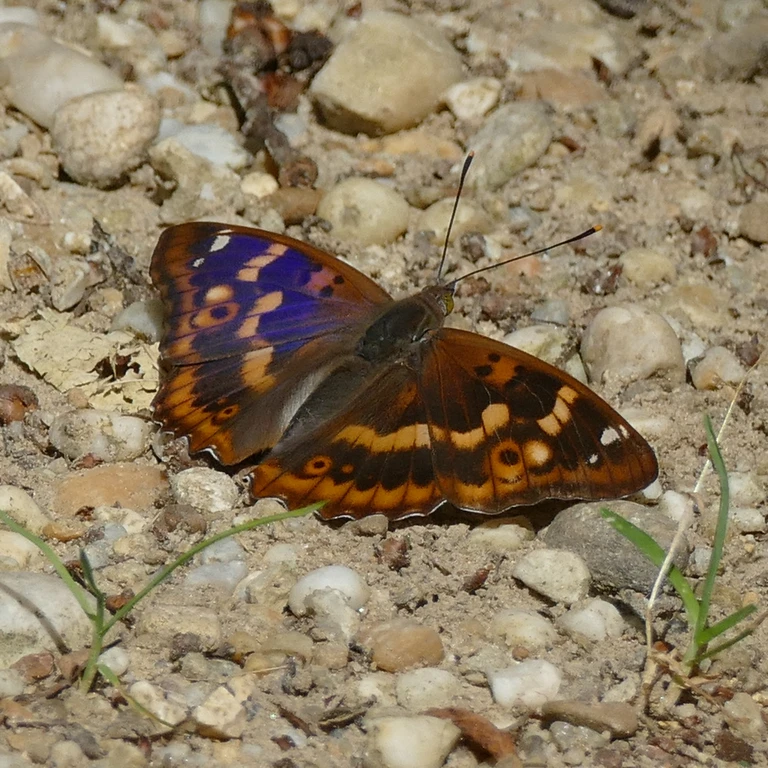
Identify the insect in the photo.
Apatura ilia
